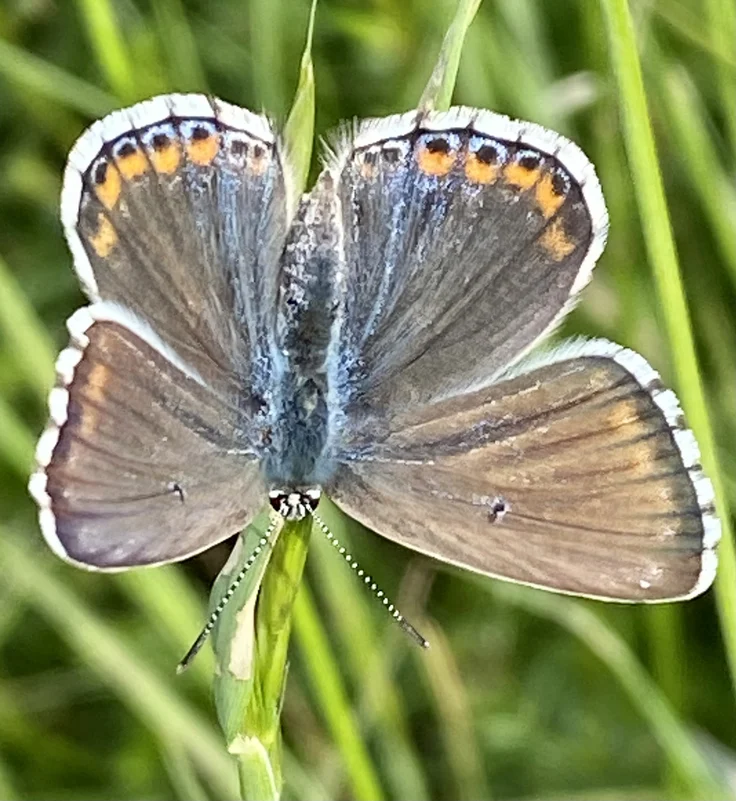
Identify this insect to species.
Lysandra bellargus
